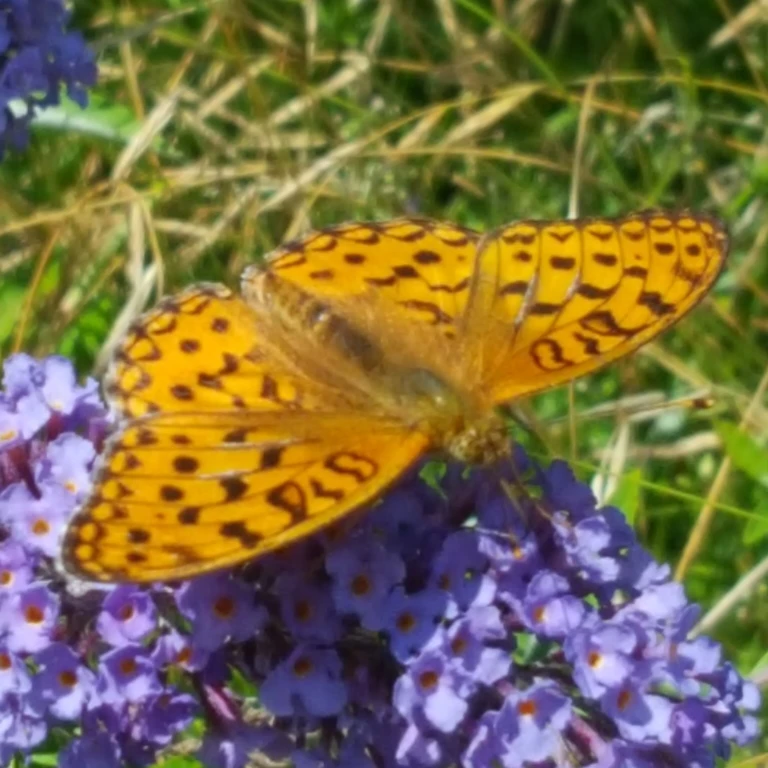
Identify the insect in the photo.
Fabriciana adippe
